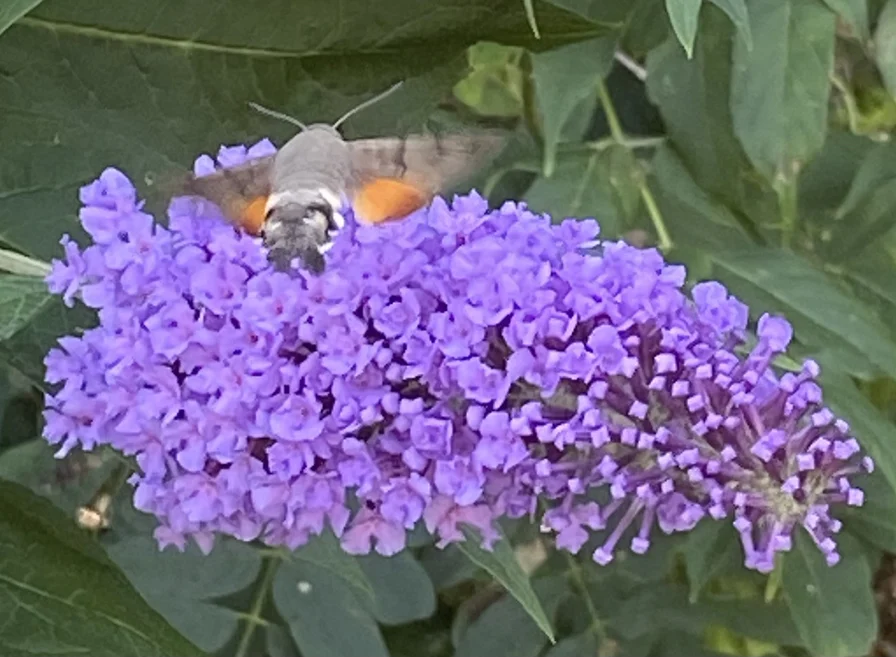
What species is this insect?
Macroglossum stellatarum
